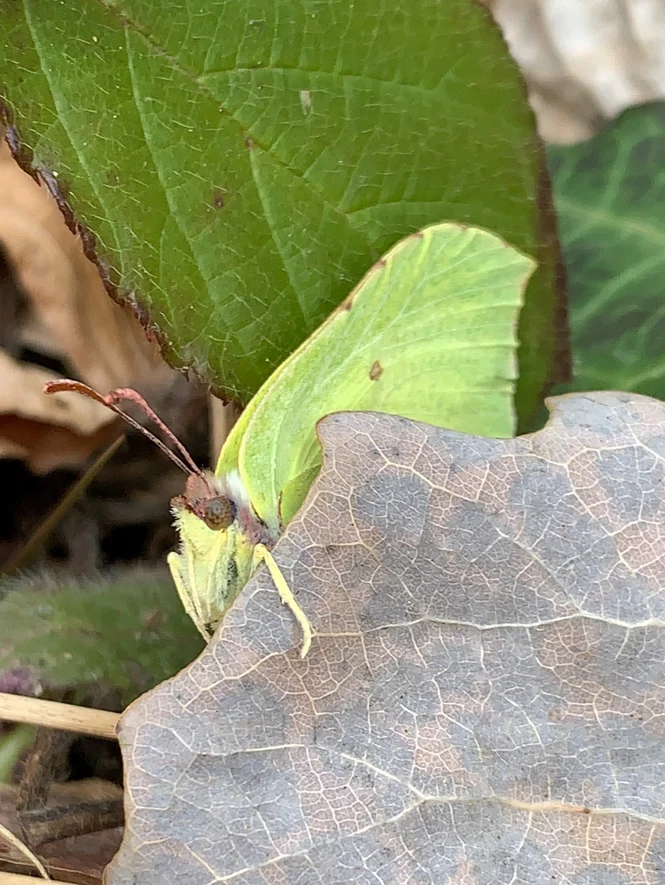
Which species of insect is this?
Gonepteryx rhamni
